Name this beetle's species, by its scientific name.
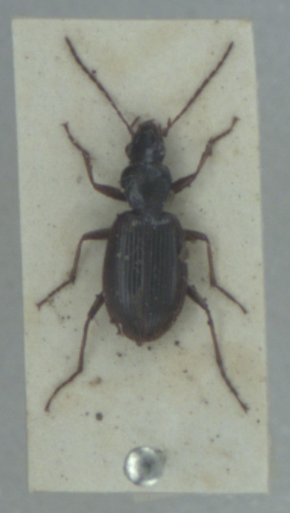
Paranchus albipes
